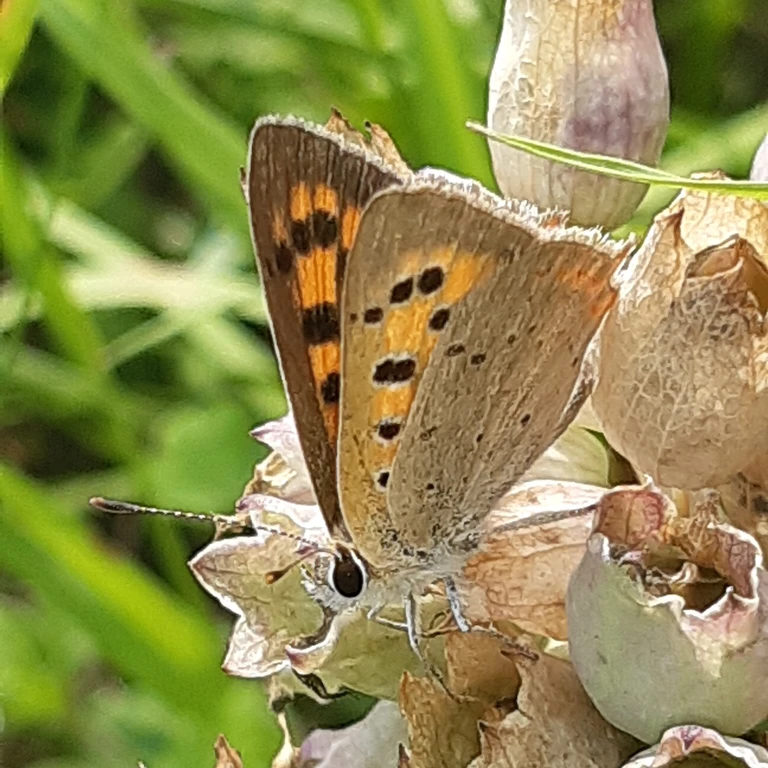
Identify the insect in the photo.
Lycaena phlaeas
